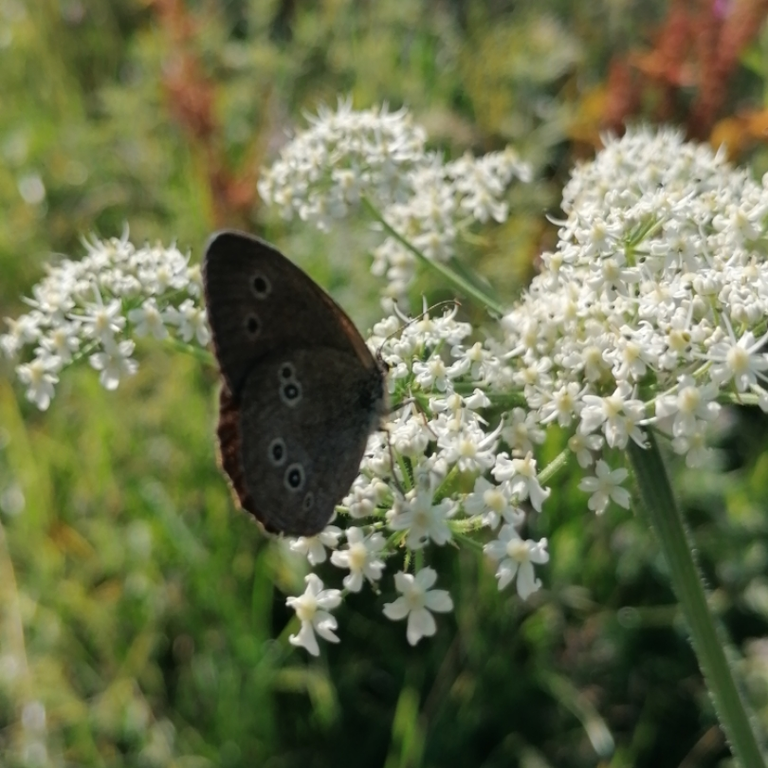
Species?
Aphantopus hyperantus
